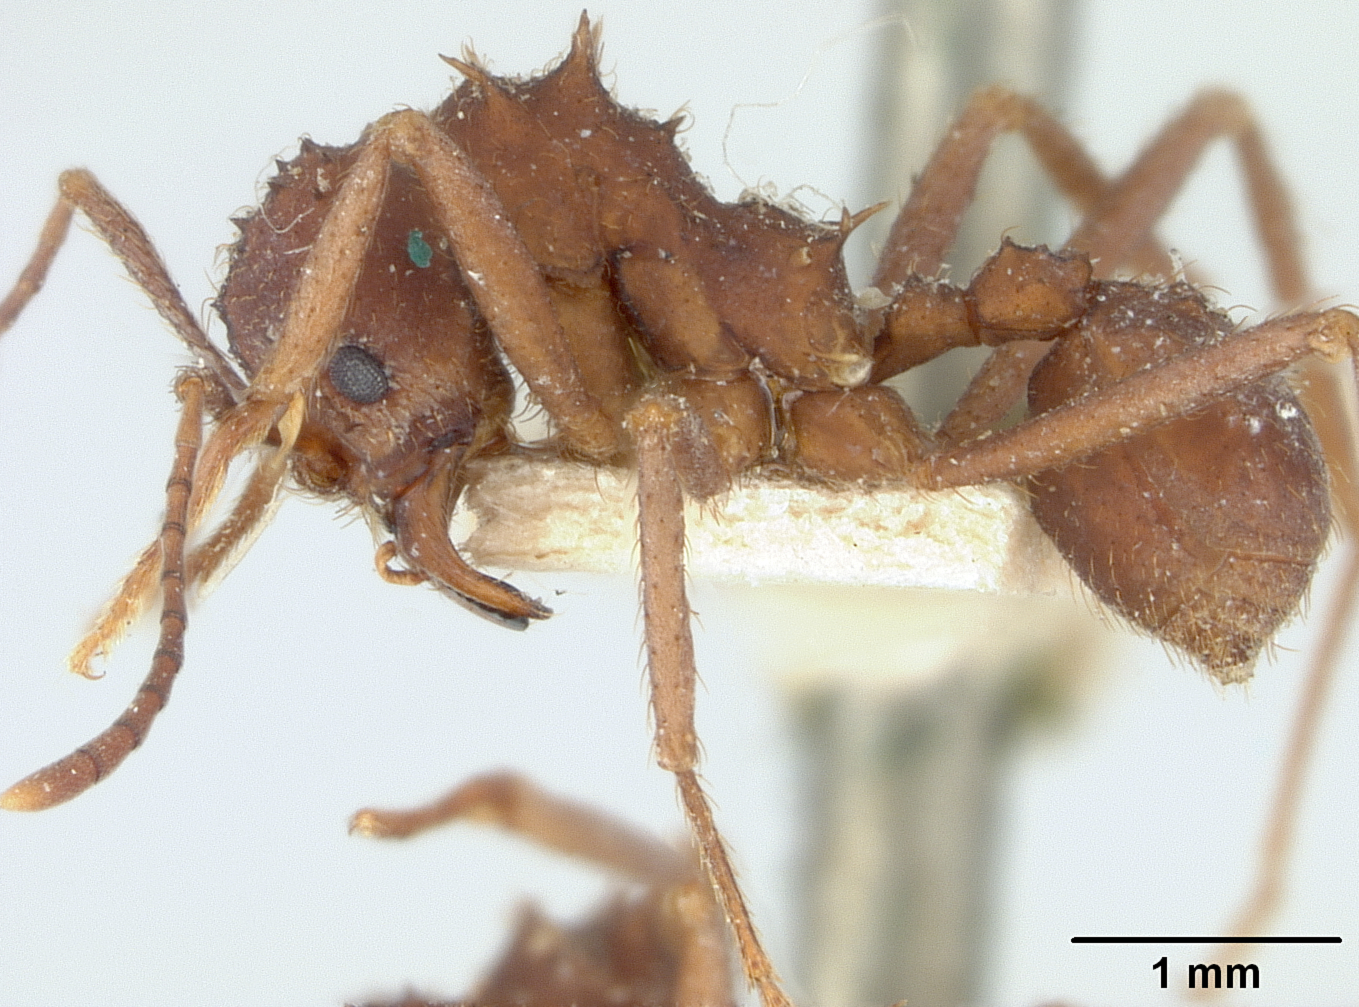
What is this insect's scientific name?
Atta aspersa
